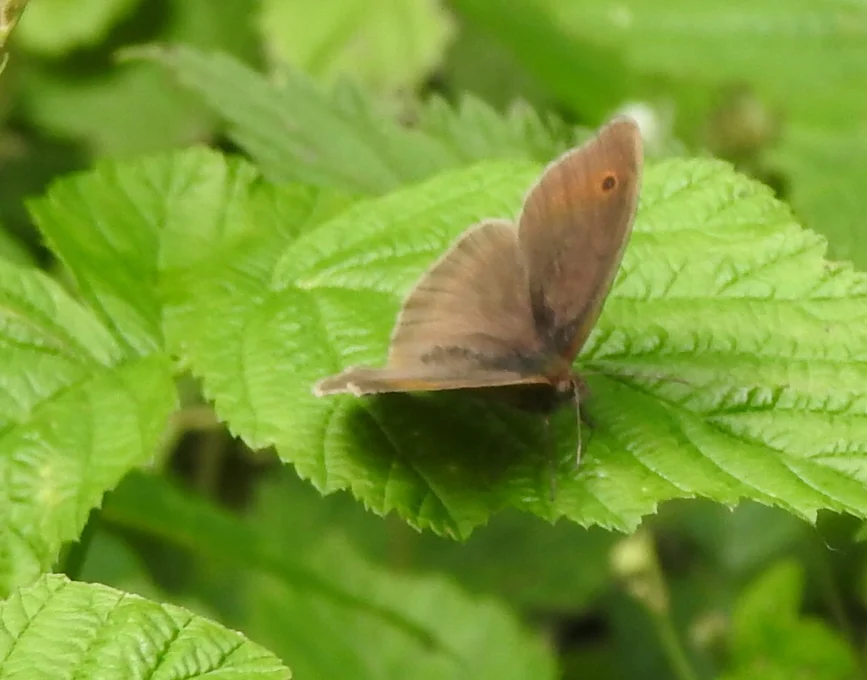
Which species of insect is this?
Maniola jurtina
